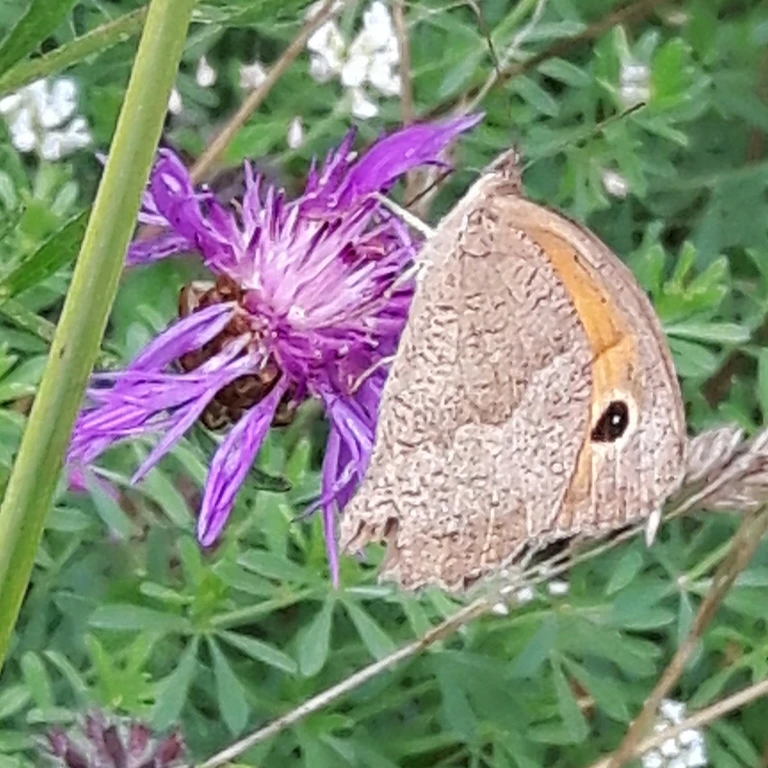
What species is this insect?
Maniola jurtina
